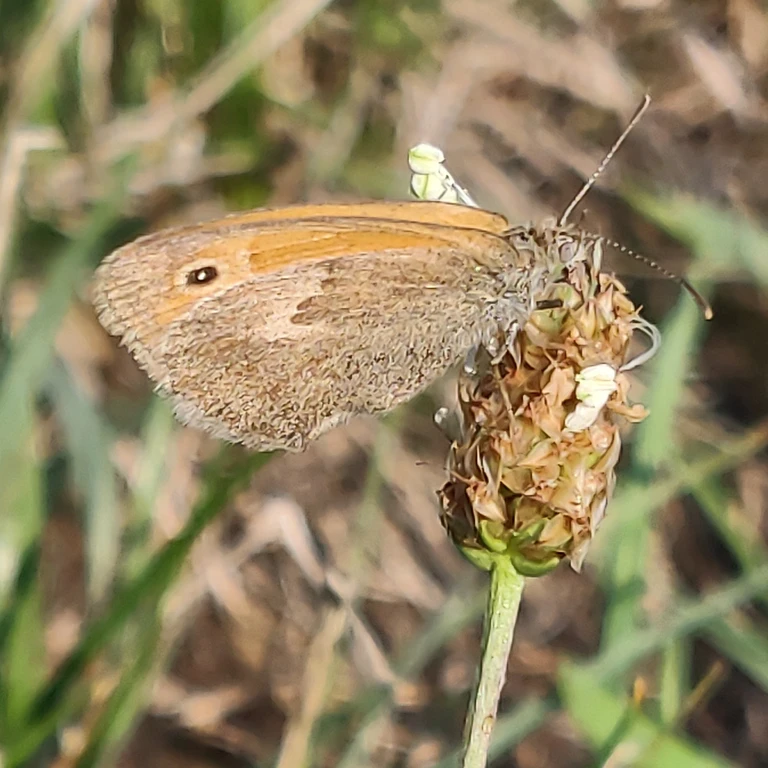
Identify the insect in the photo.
Coenonympha pamphilus
